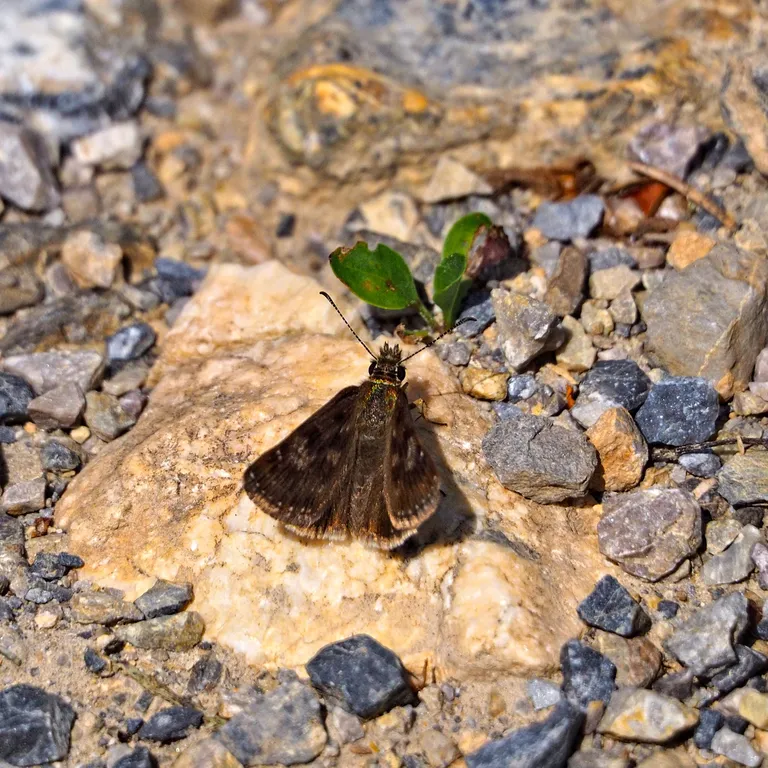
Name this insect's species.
Erynnis tages
